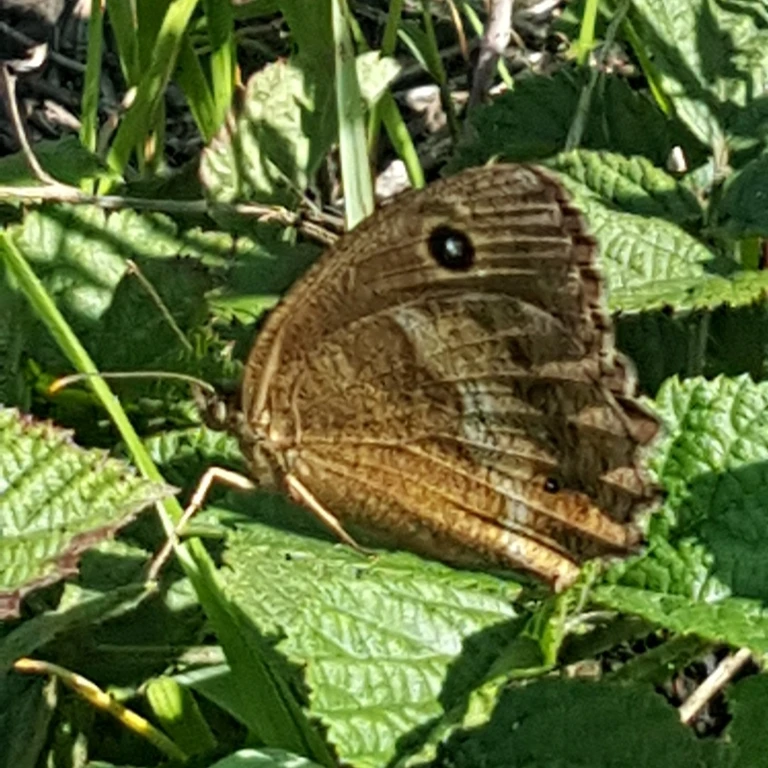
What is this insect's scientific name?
Minois dryas
